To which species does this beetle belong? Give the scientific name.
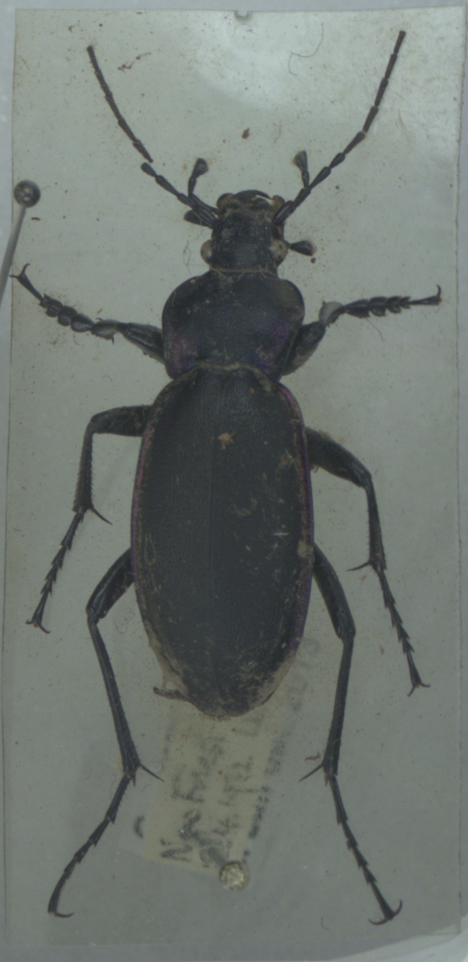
Carabus violaceus
